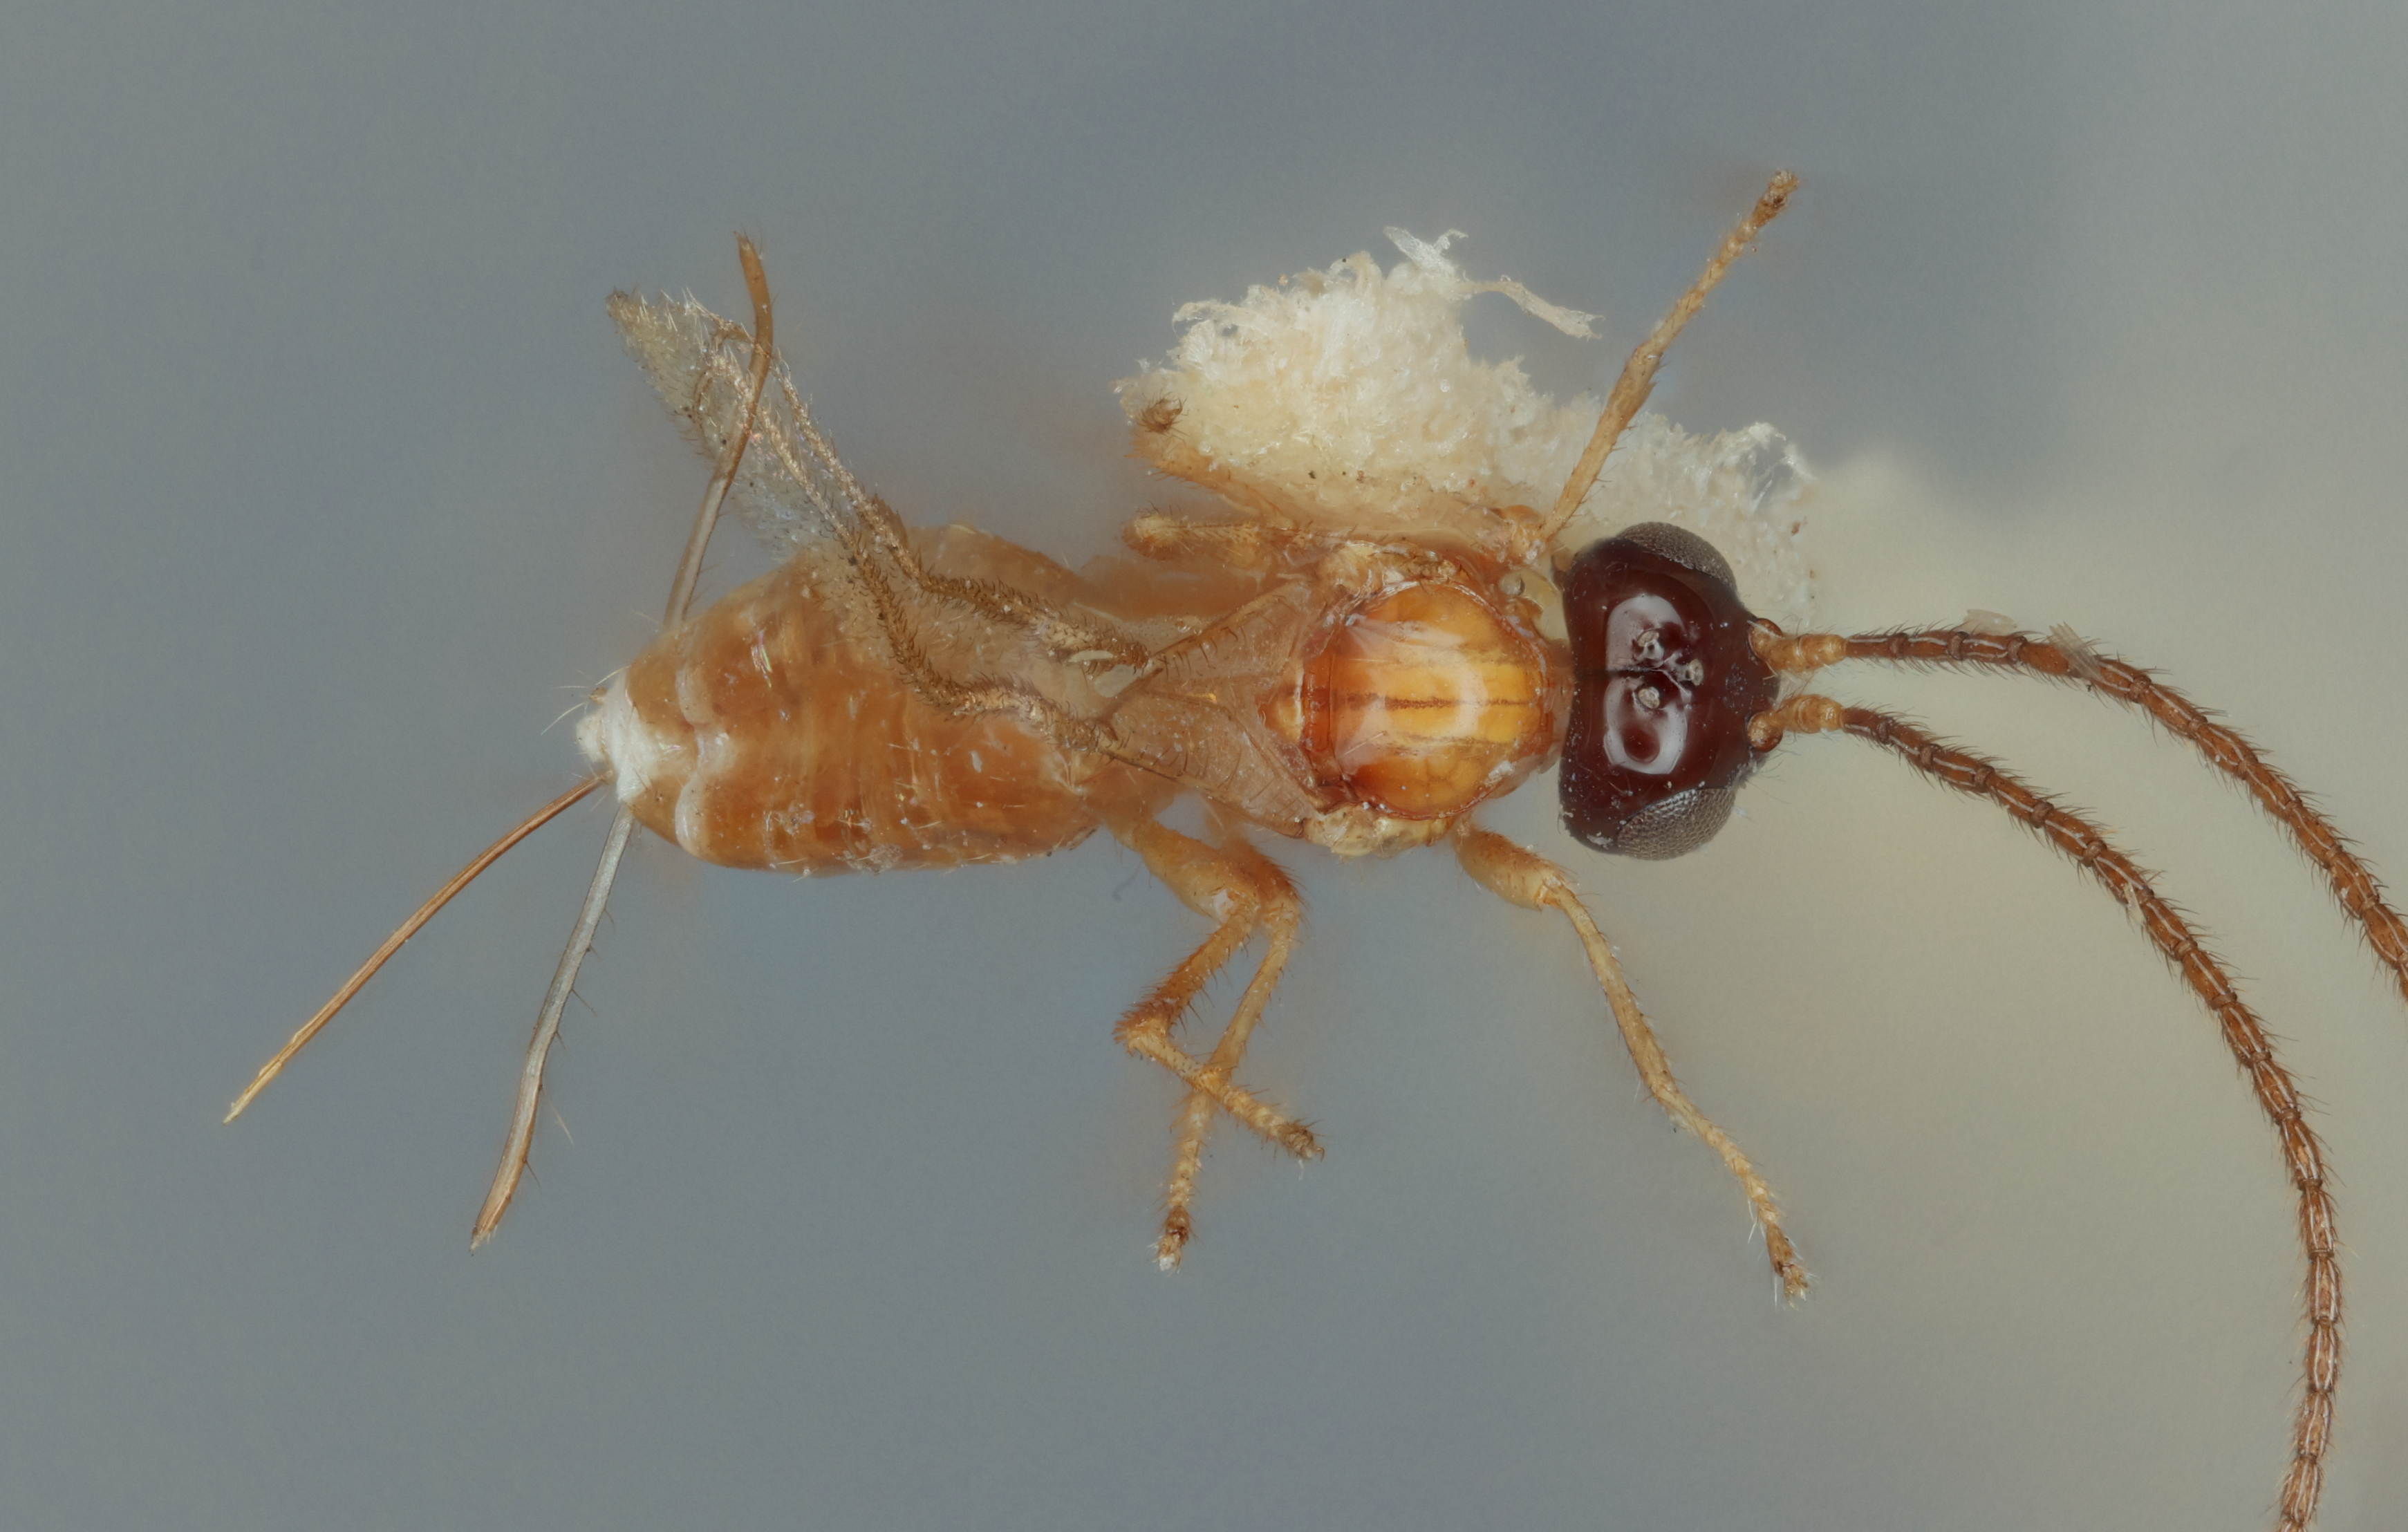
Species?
Aspilota lobidens
